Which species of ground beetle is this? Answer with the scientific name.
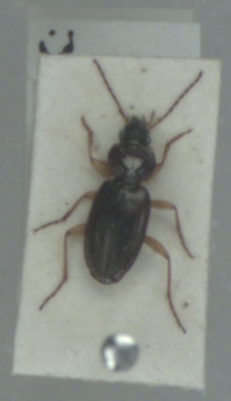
Olisthopus rotundatus
